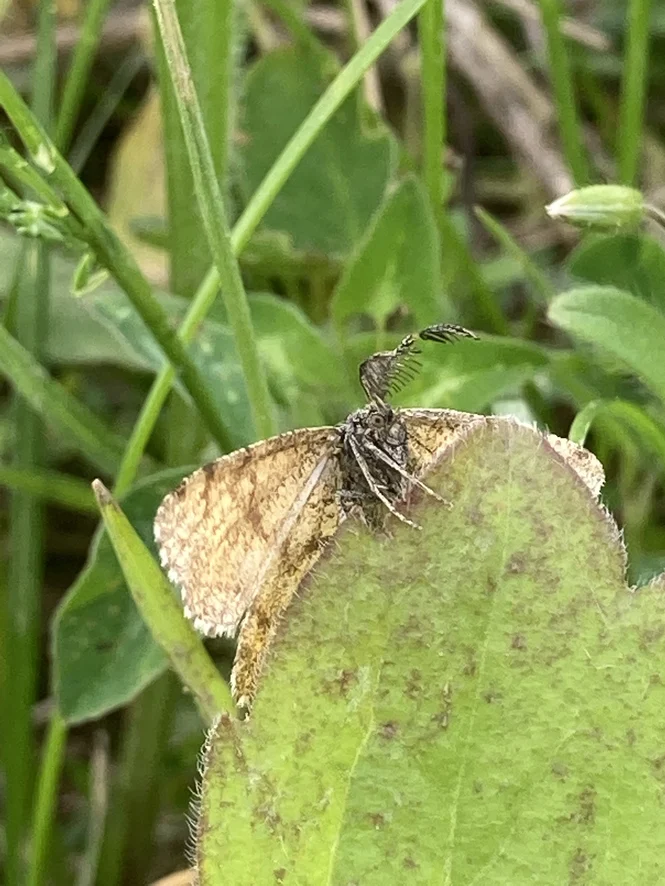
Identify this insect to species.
Ematurga atomaria
